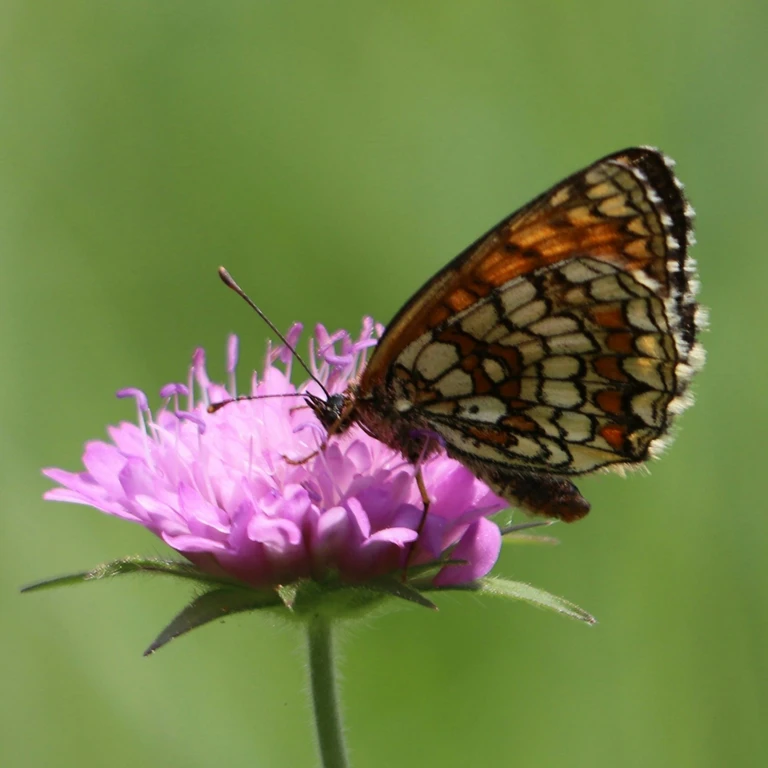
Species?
Melitaea athalia
